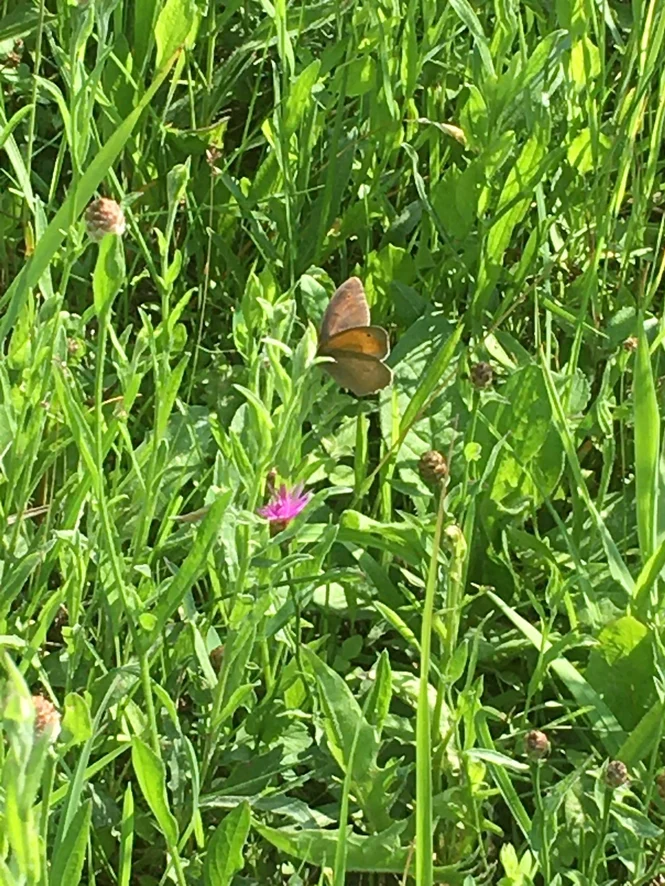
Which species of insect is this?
Maniola jurtina
